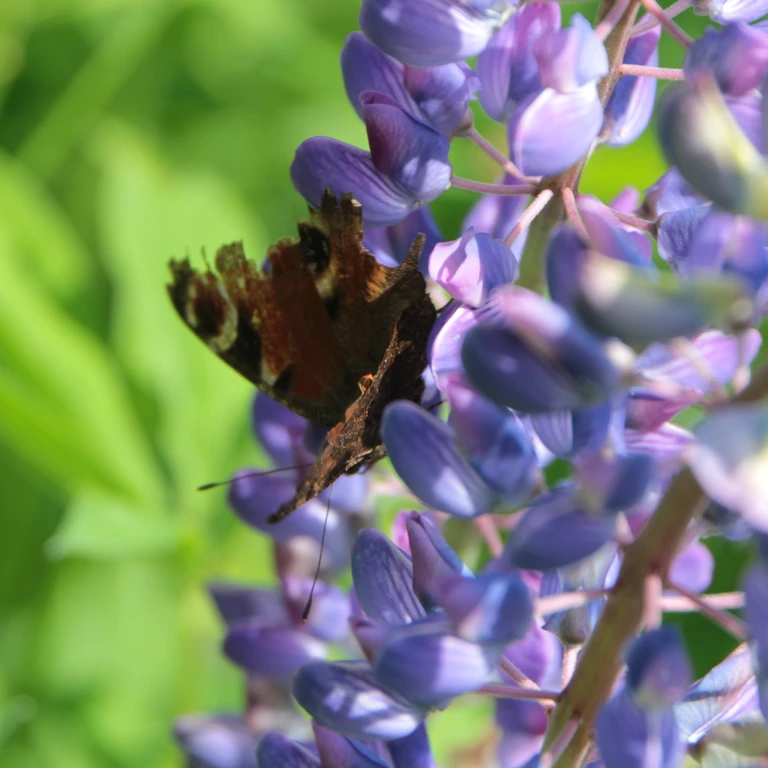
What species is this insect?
Aglais io
